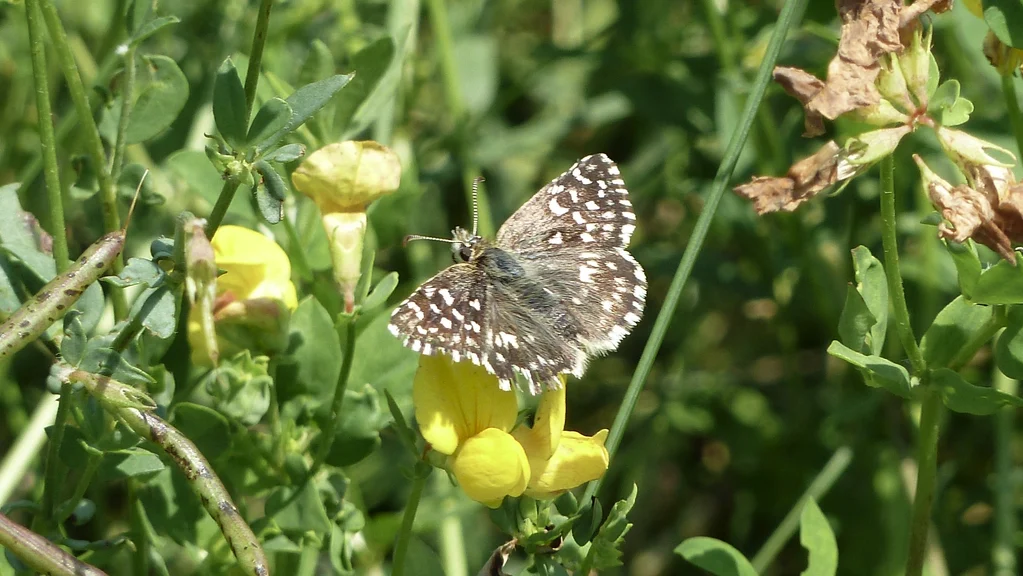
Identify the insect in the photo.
Pyrgus malvae
